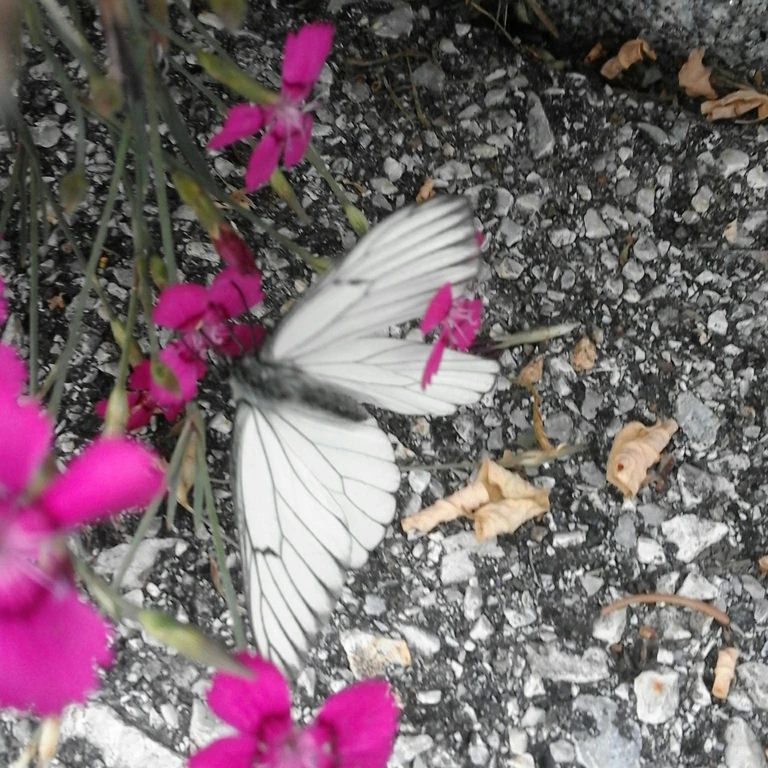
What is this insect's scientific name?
Aporia crataegi
